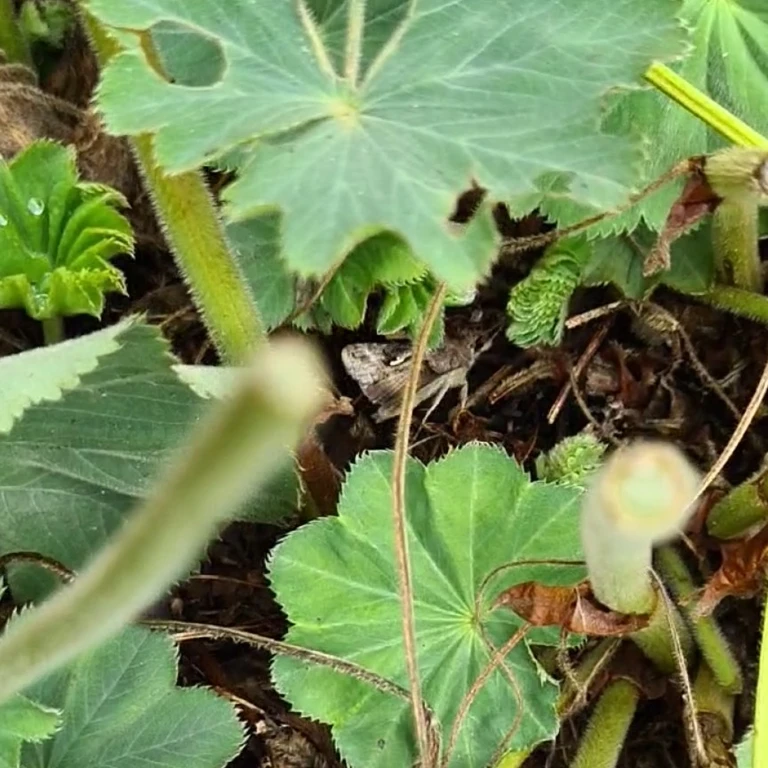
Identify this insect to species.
Autographa gamma
